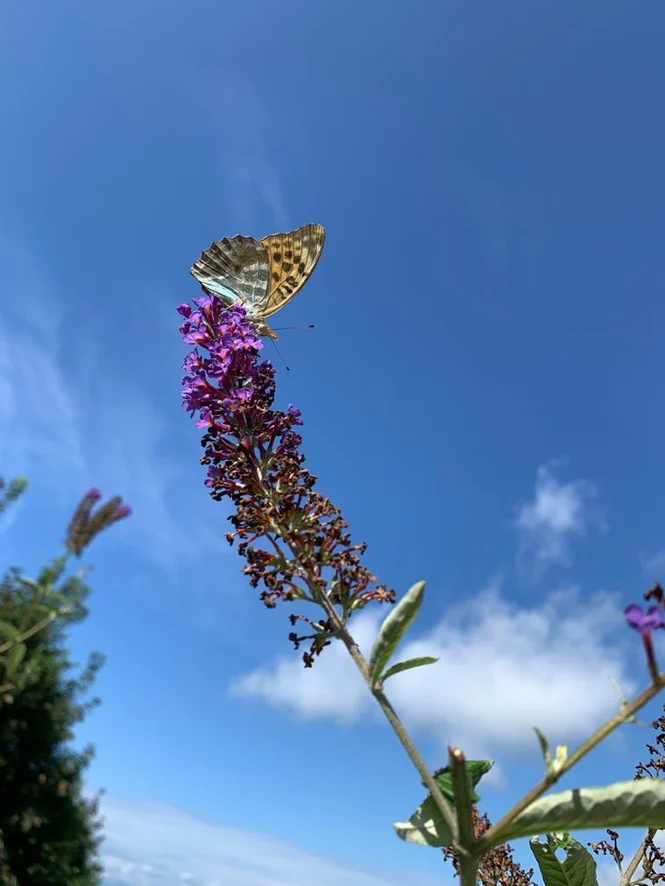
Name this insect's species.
Argynnis paphia
